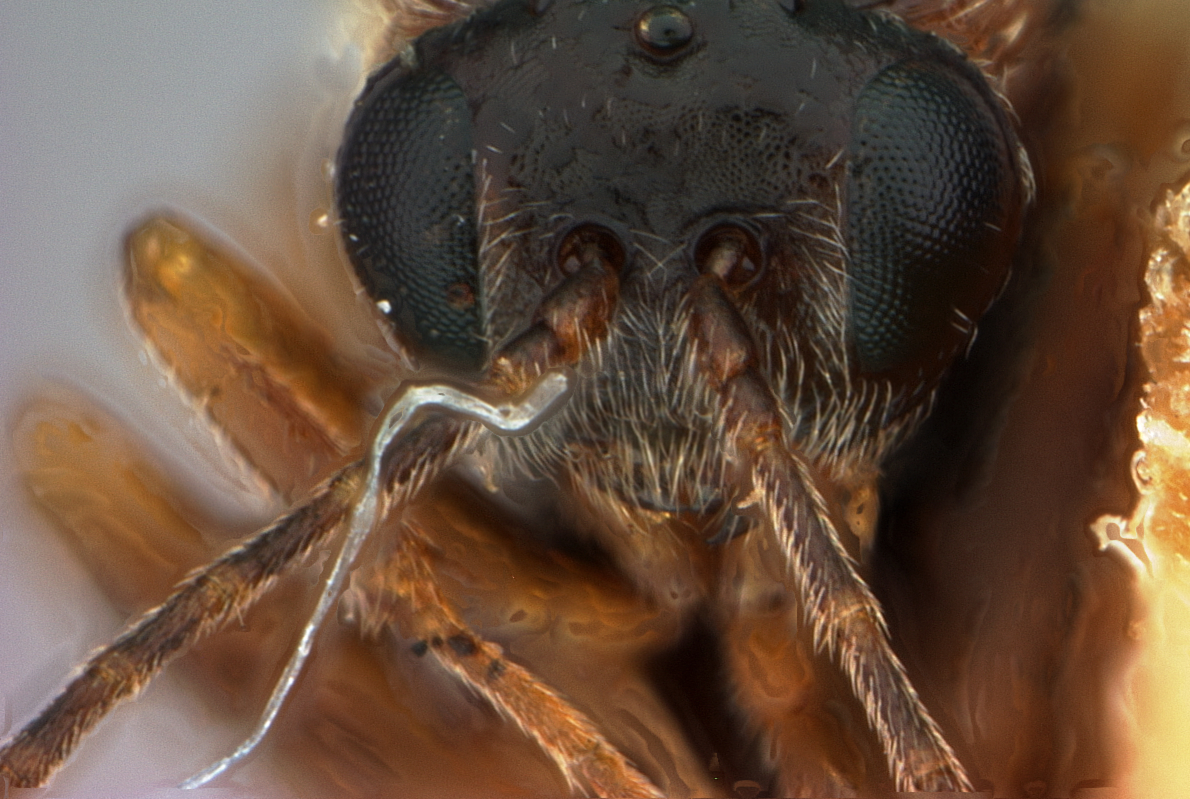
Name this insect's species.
Callirhytis mamillaformis
